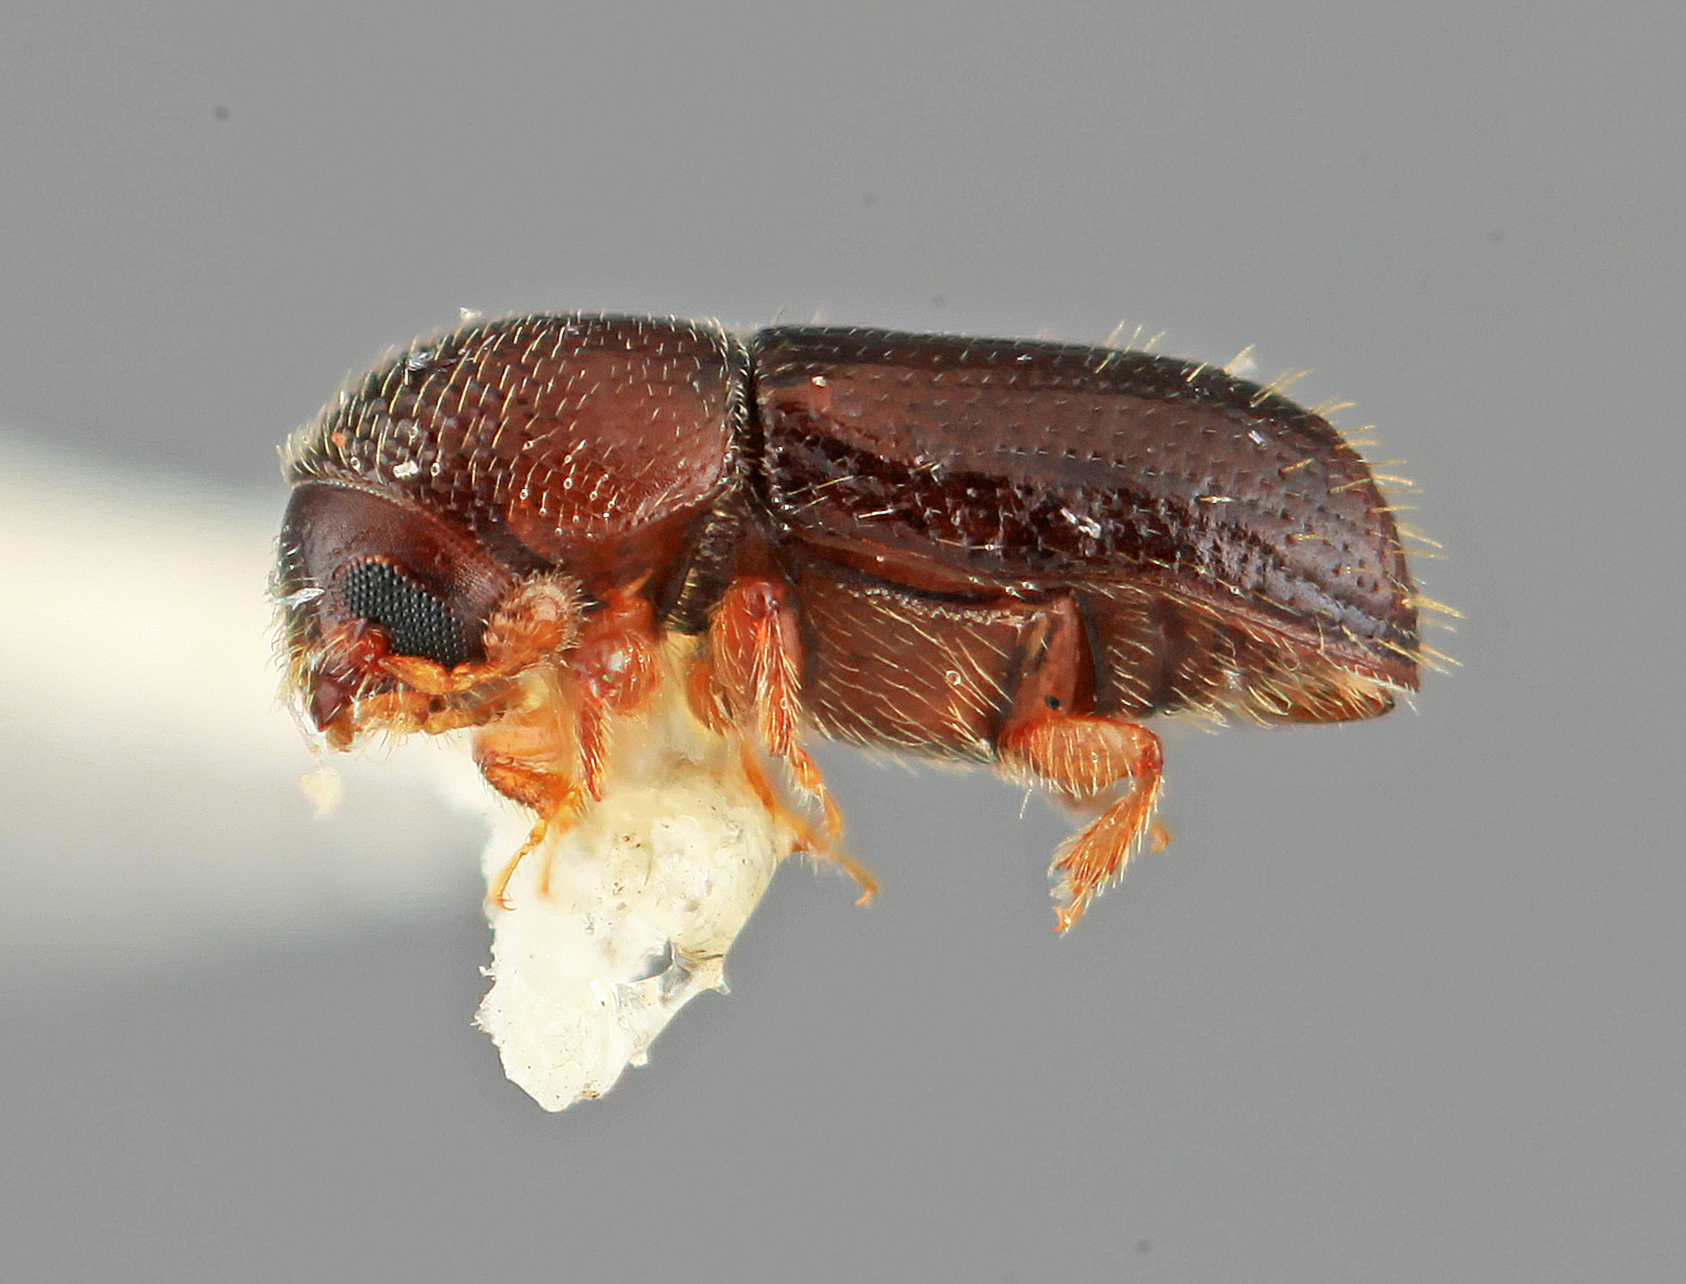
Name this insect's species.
Pityophthorus explicitus
